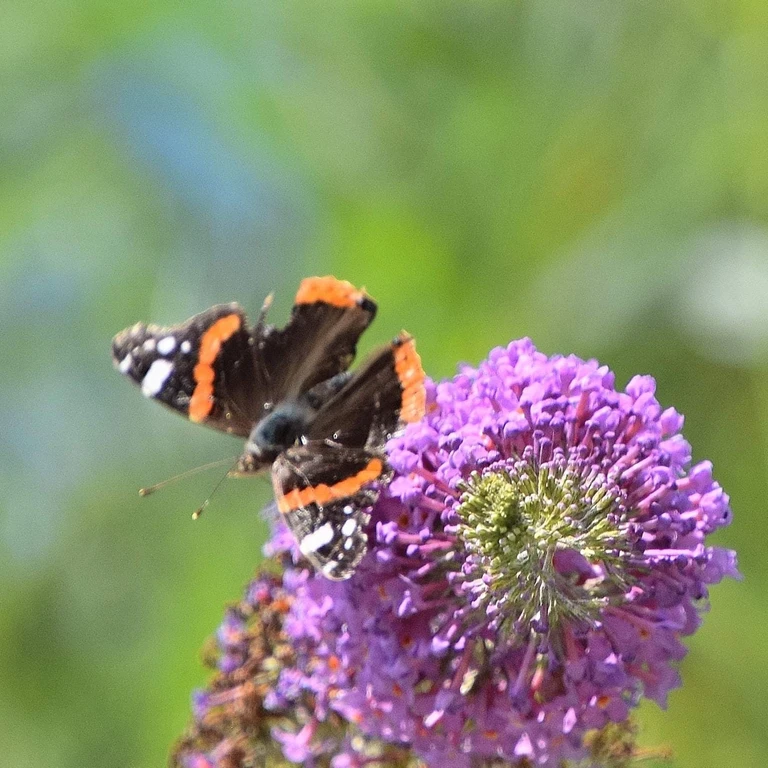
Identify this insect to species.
Vanessa atalanta
